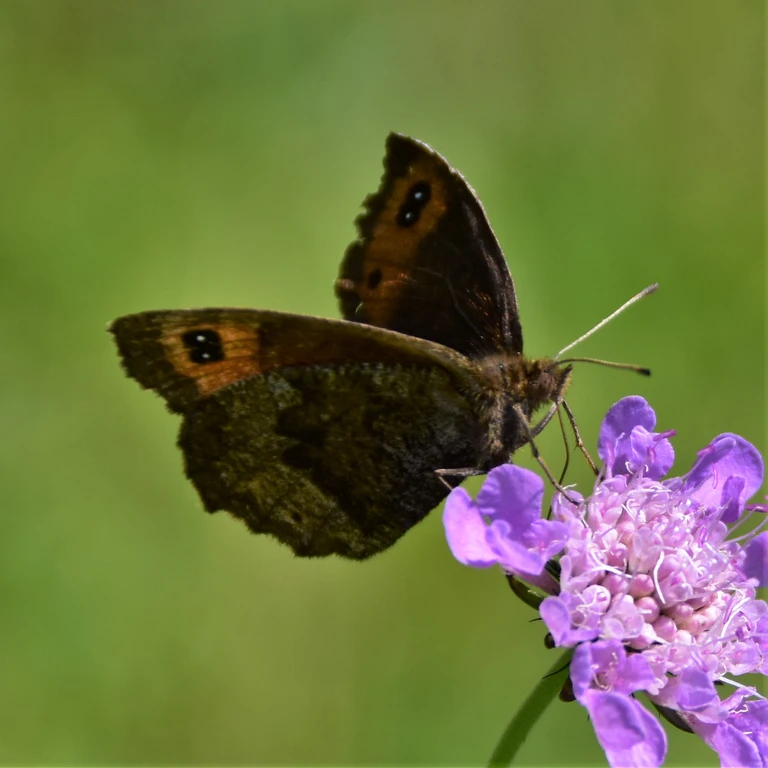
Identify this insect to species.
Erebia pronoe
